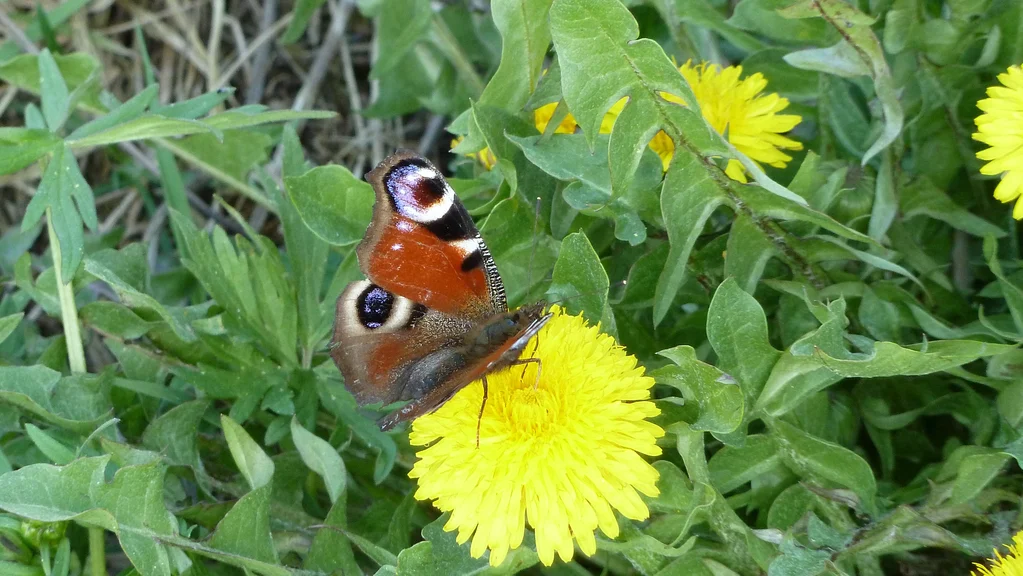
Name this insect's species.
Aglais io
